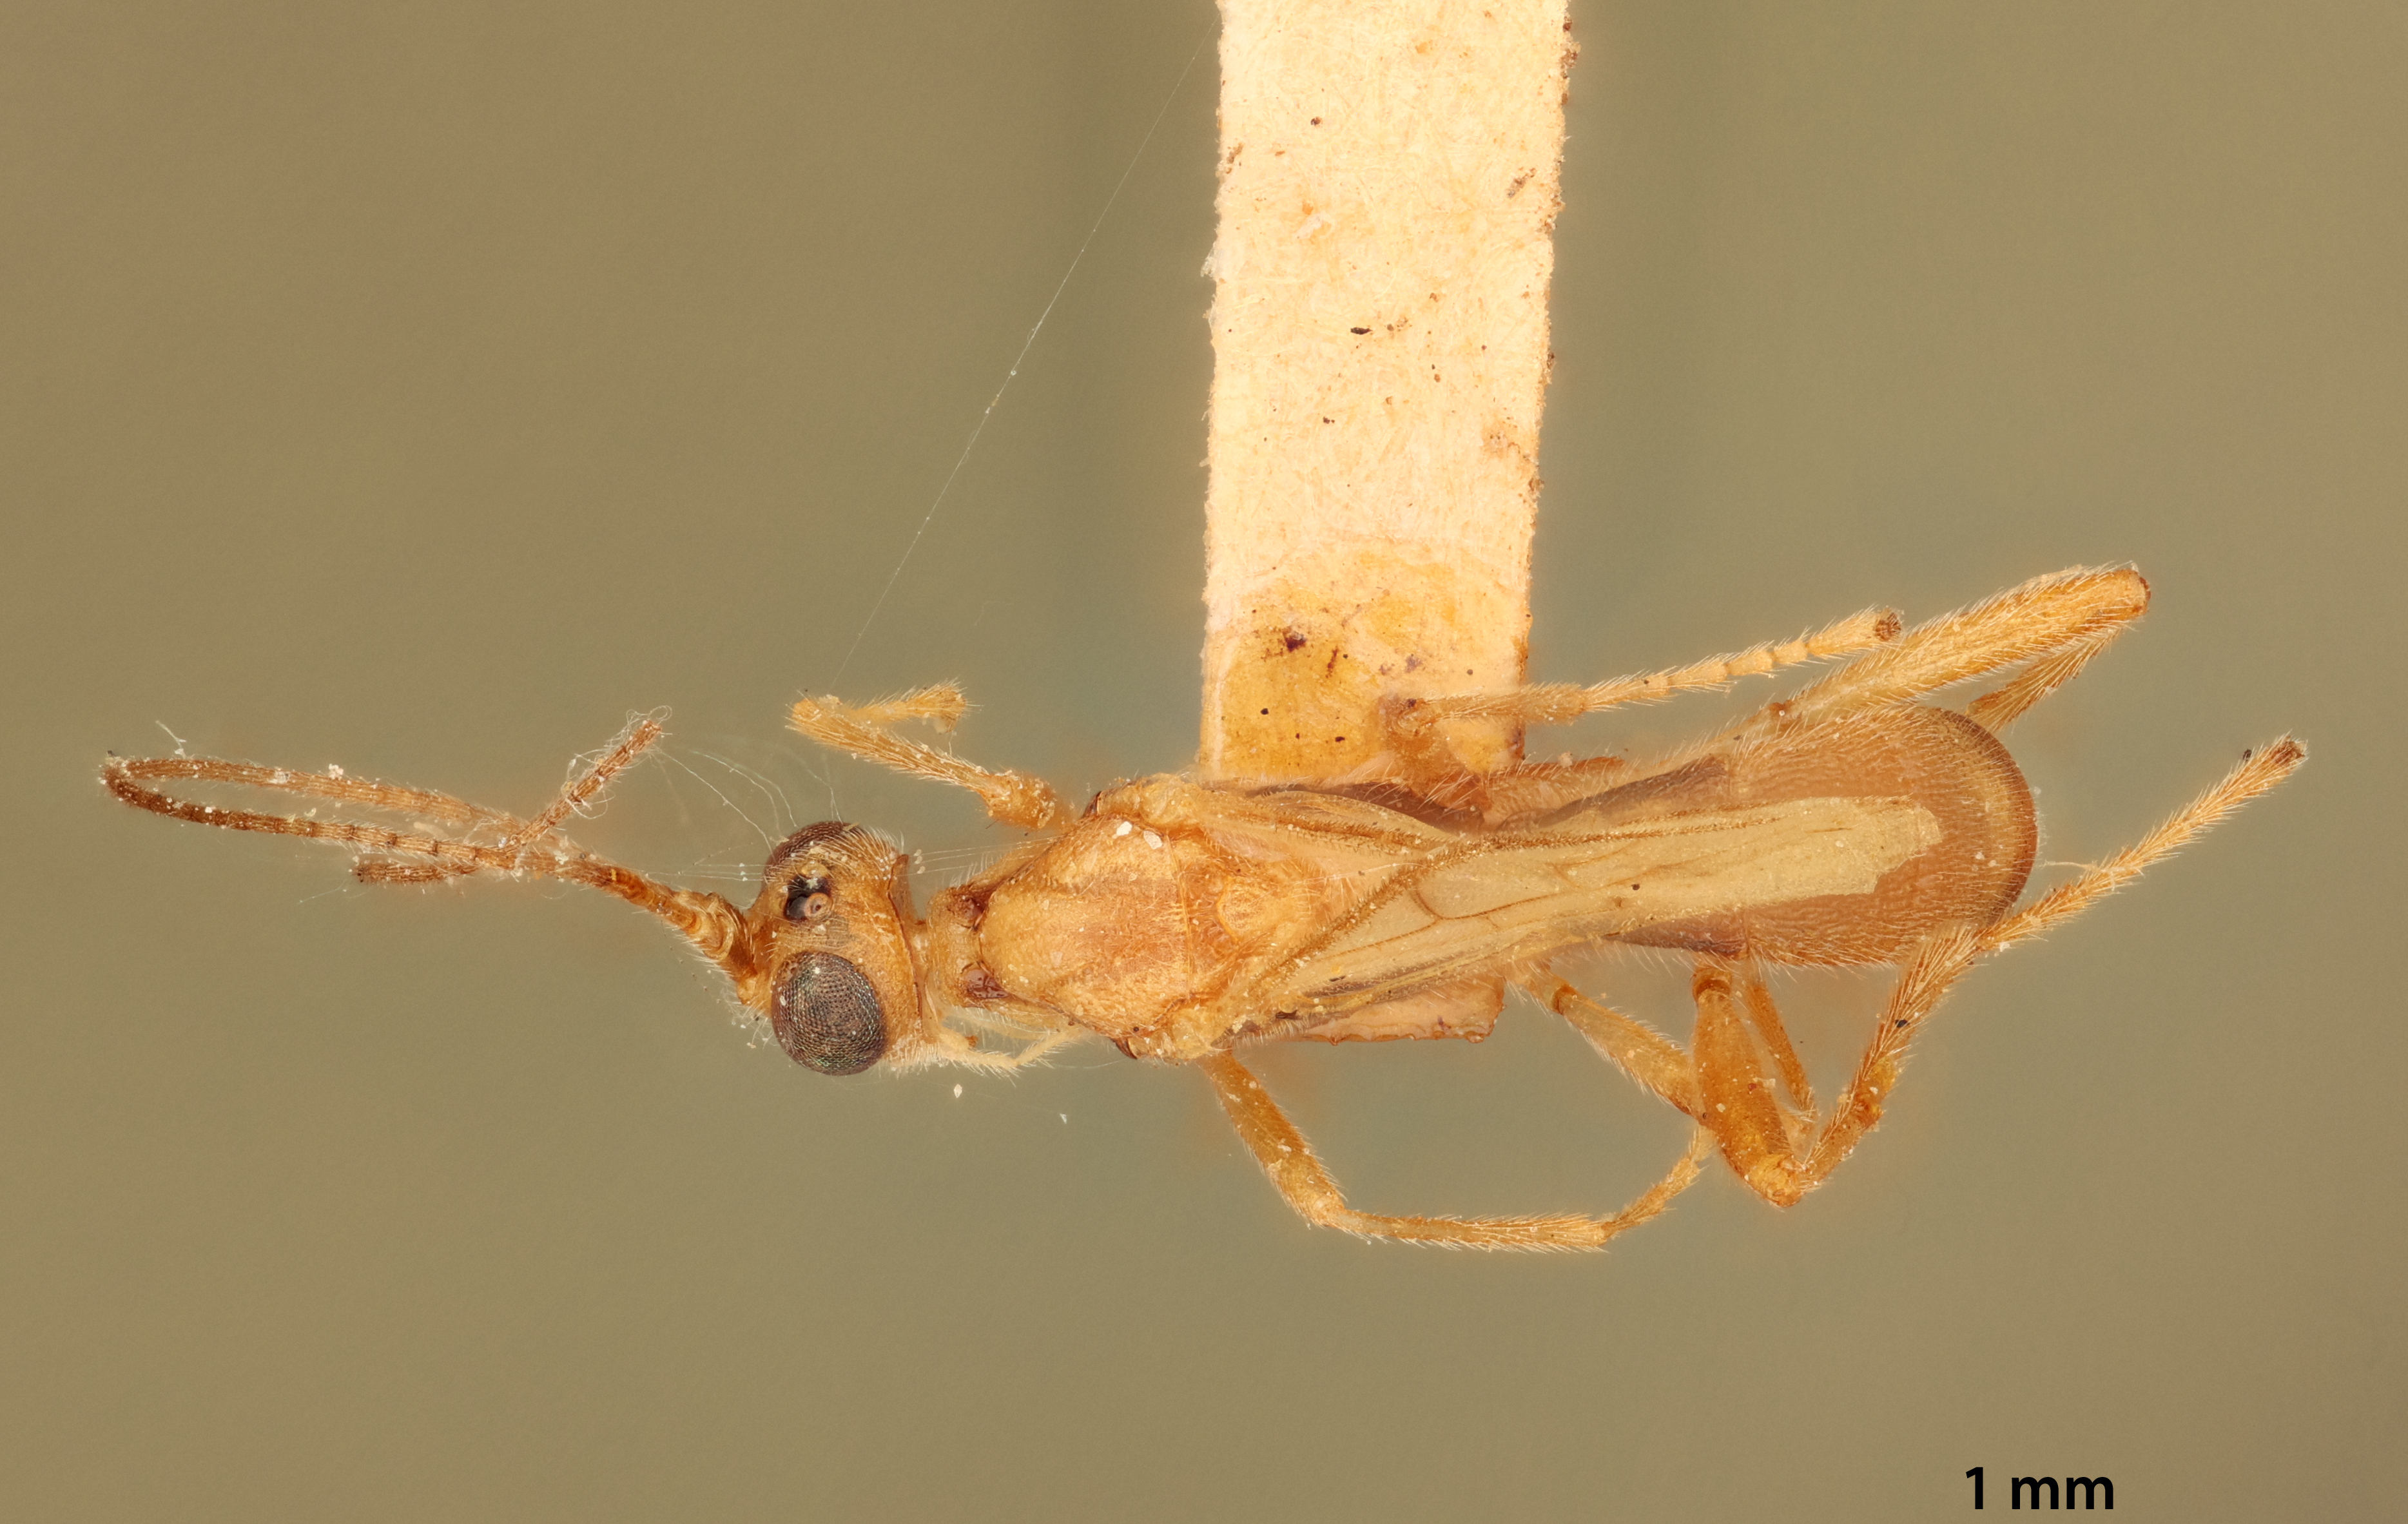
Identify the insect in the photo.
Rhogas simillimus
